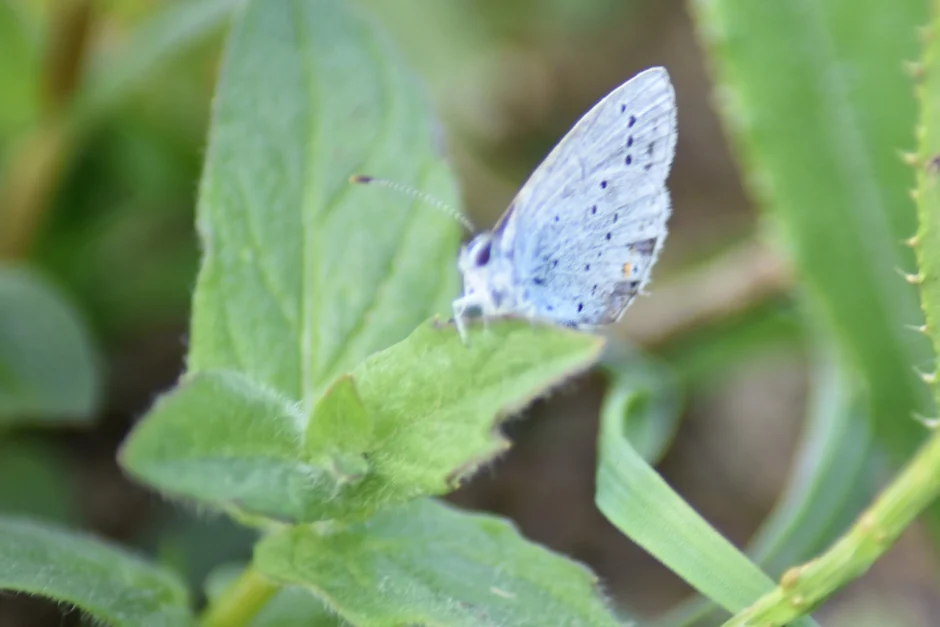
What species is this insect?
Cupido argiades (also Elkalyce argiades)
